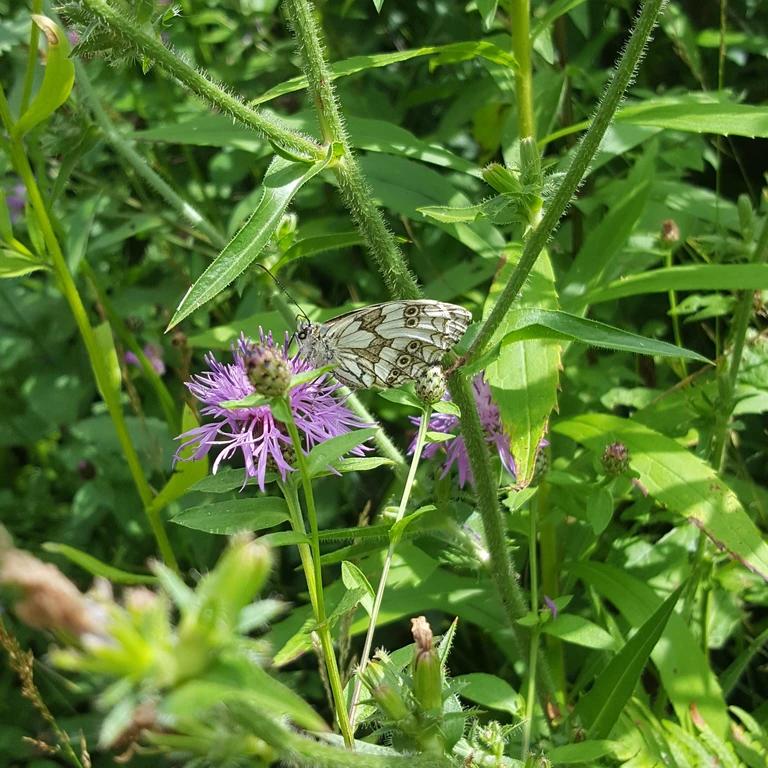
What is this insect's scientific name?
Melanargia galathea
